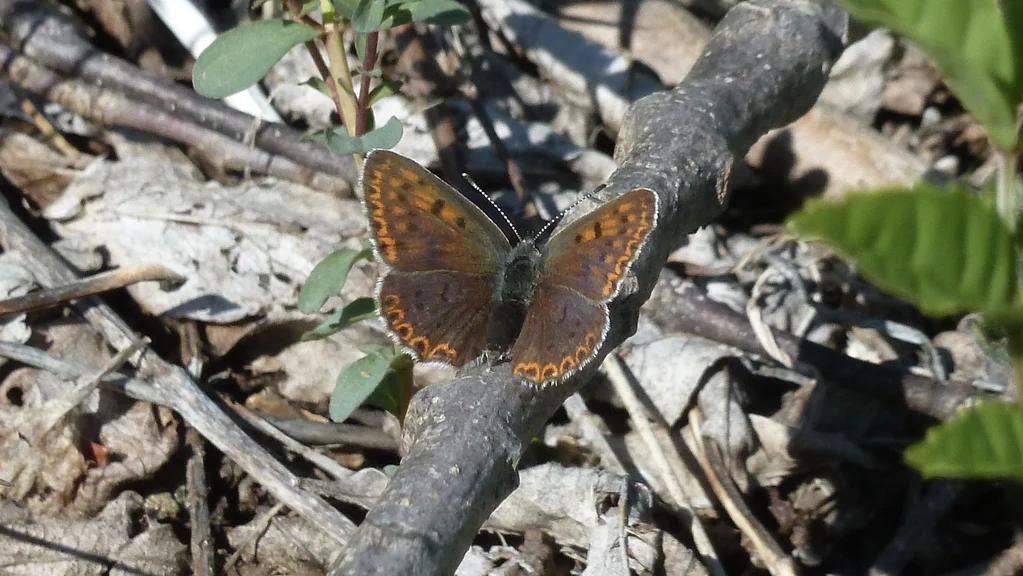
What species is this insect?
Lycaena tityrus (also Loweia tityrus)
